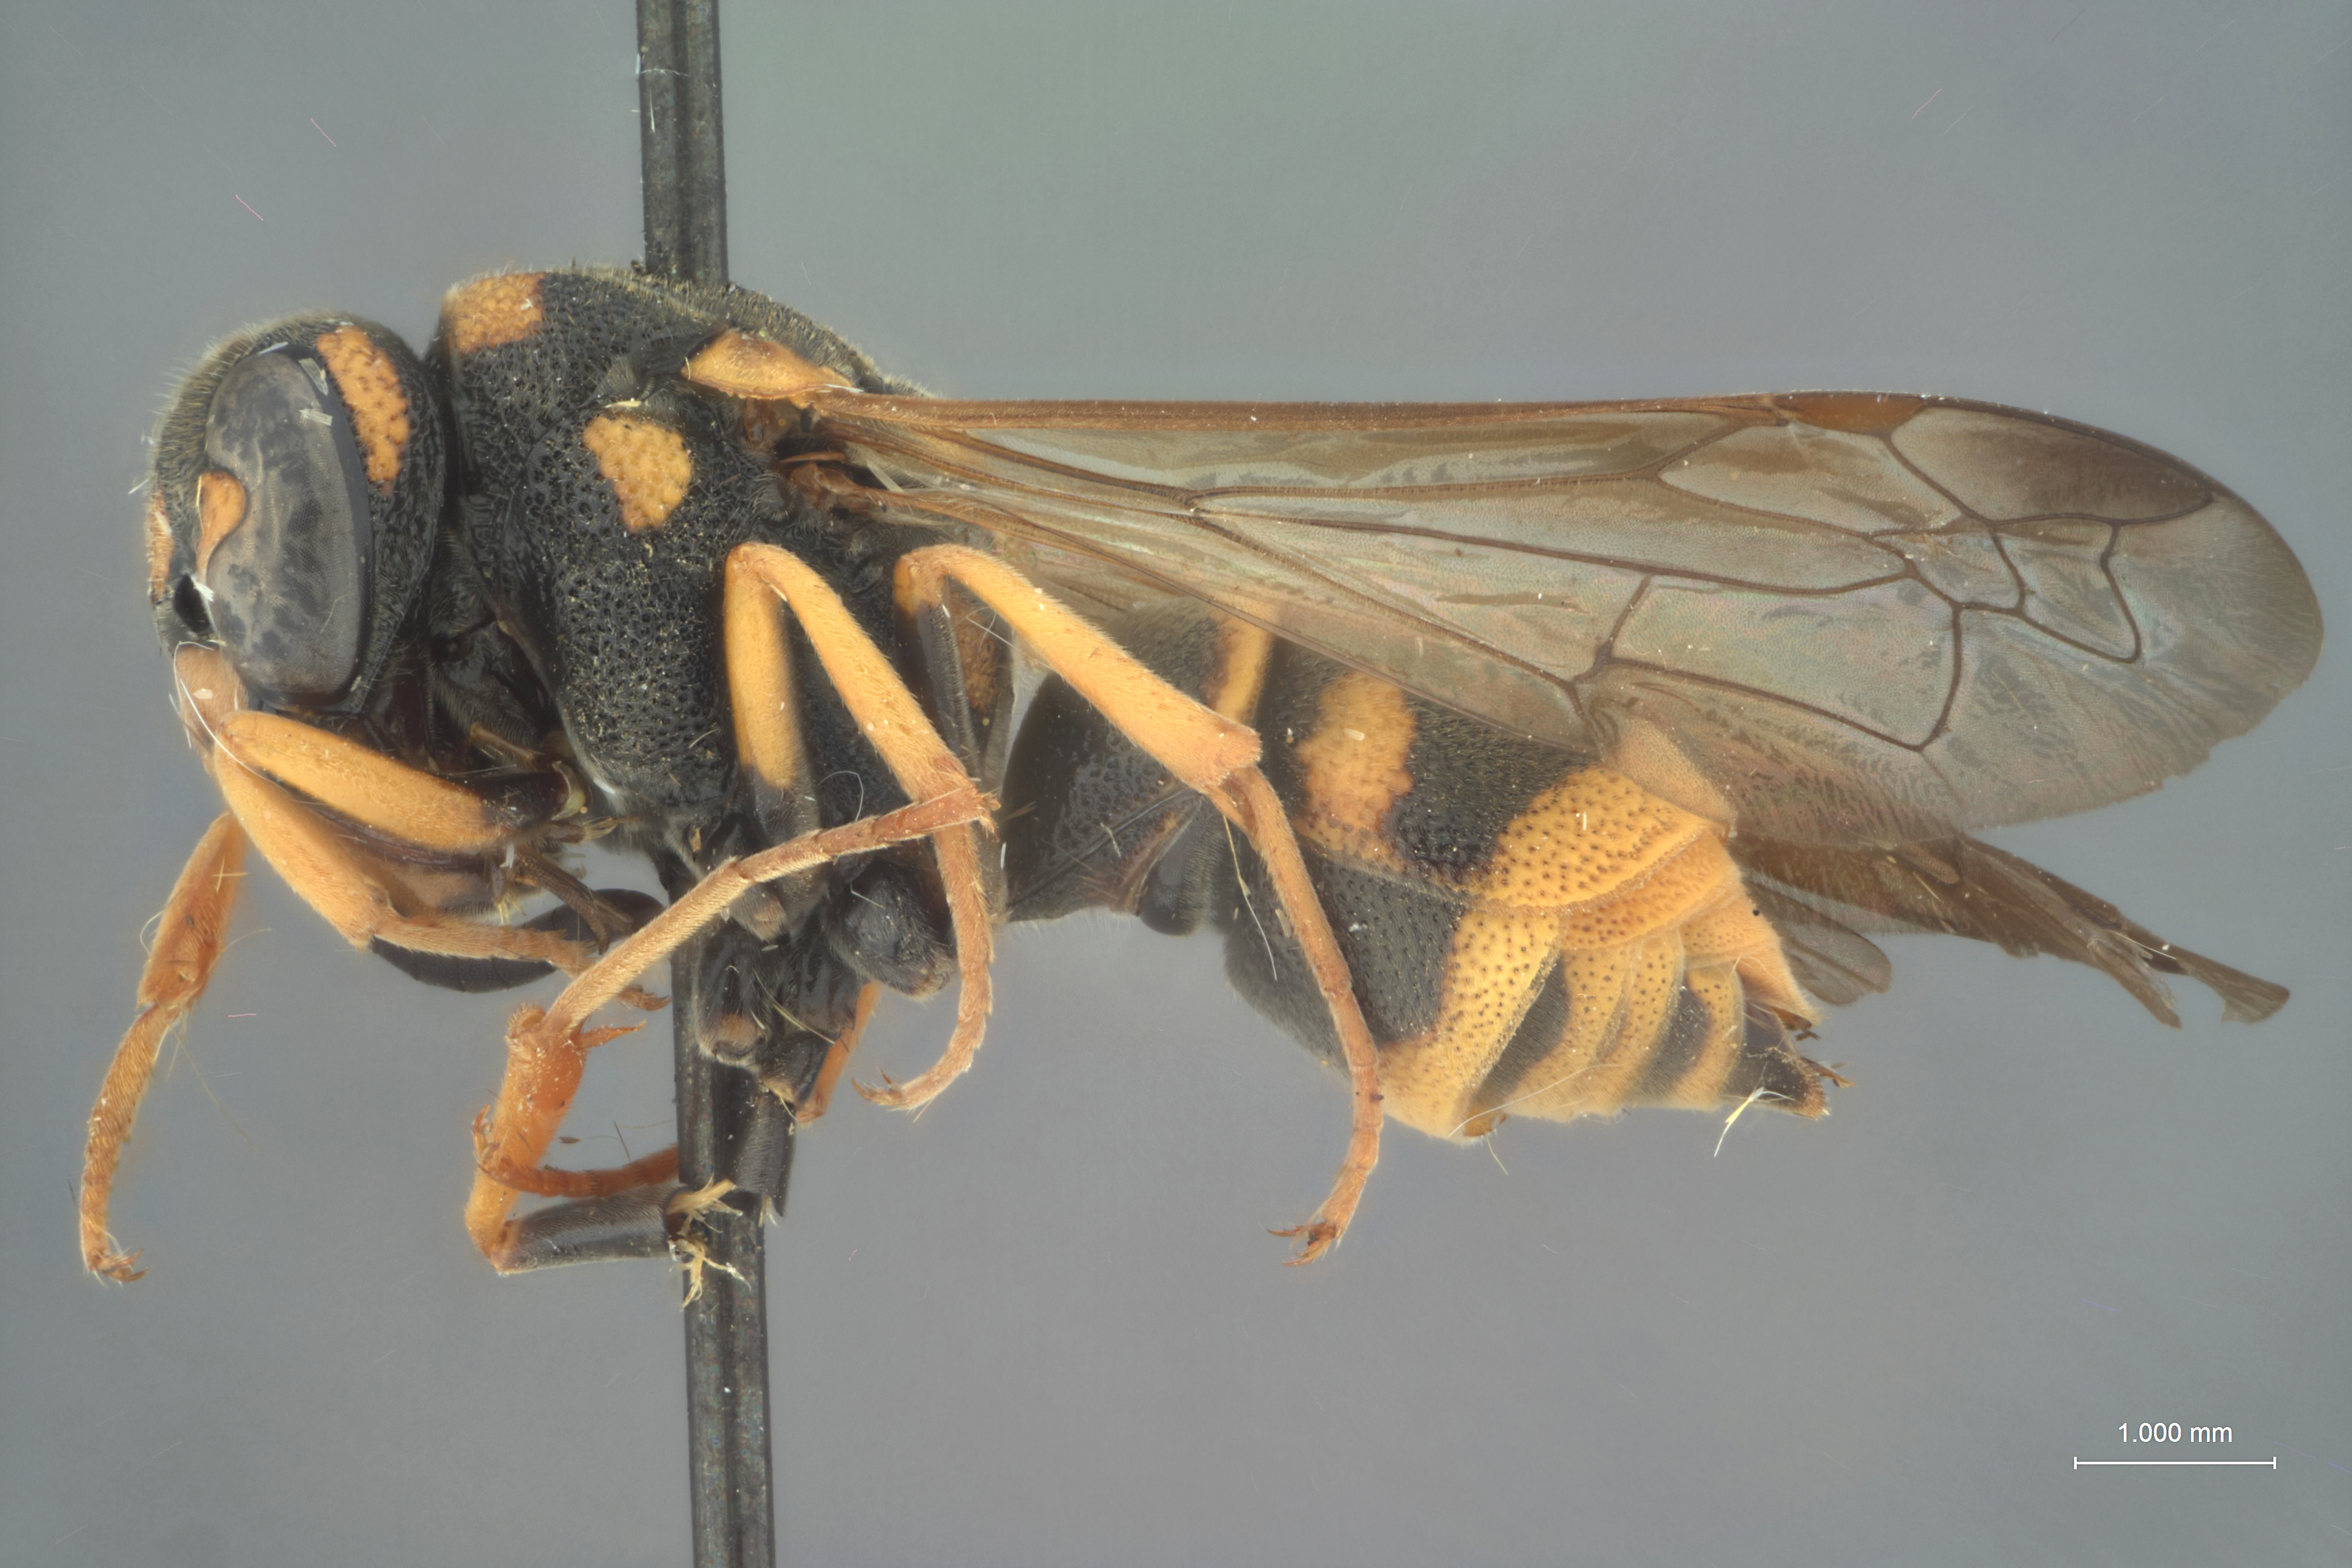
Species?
Antepipona sexfasciata
